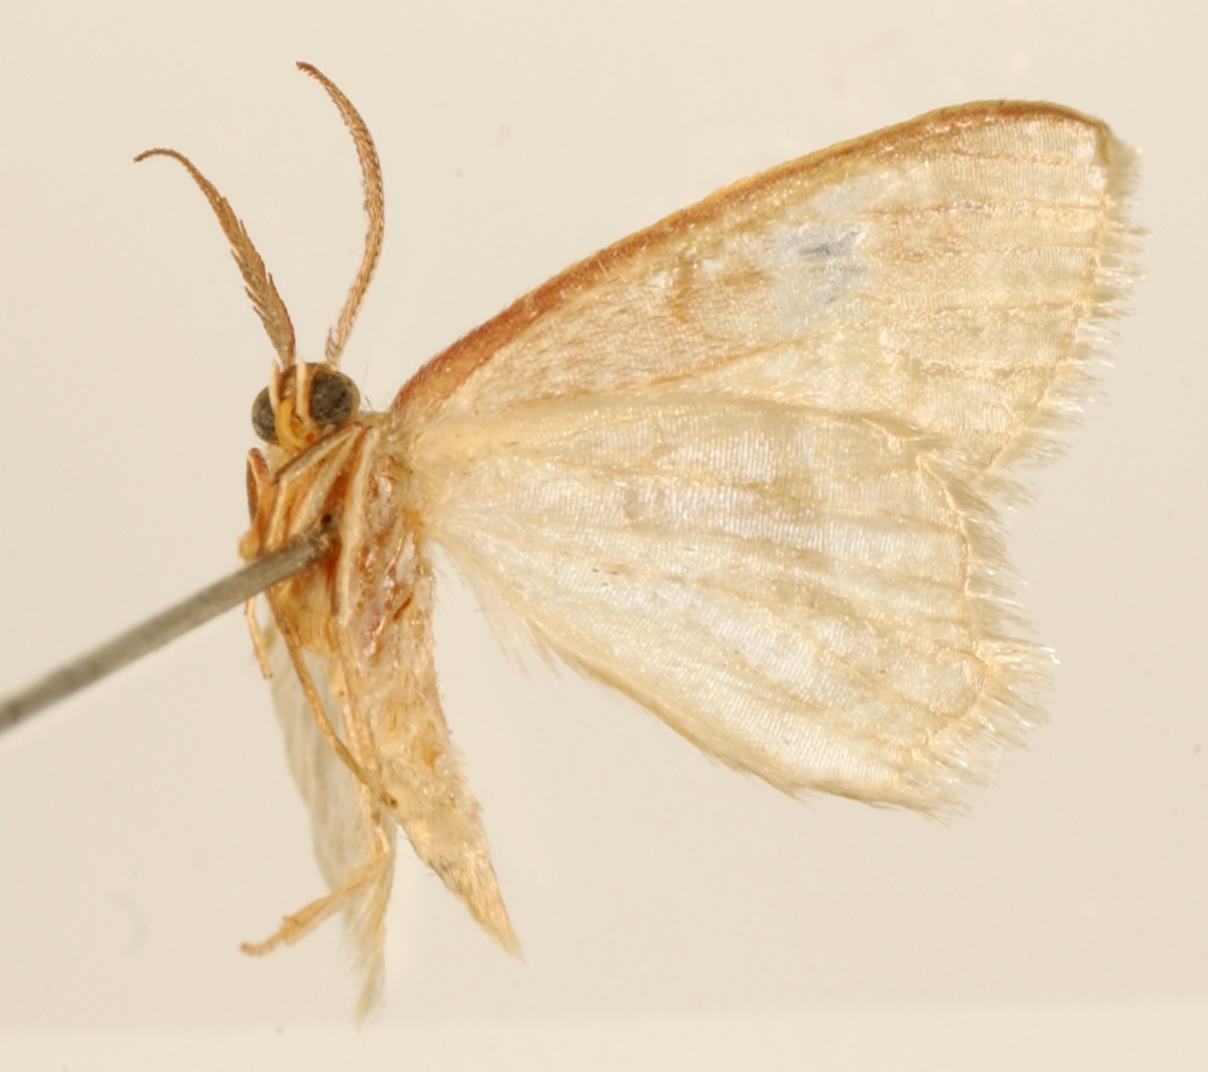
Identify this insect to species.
Thalera spumosaria
